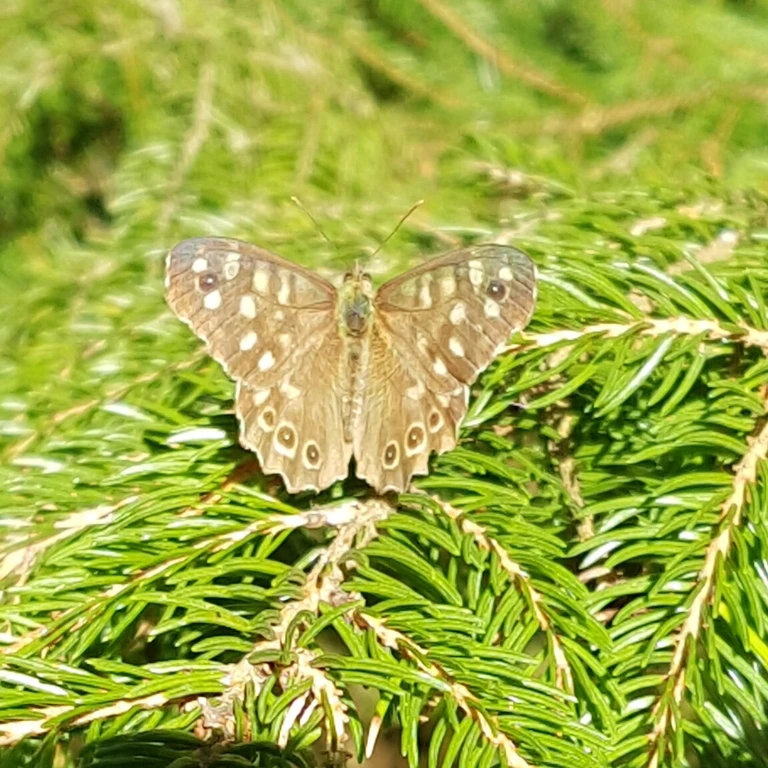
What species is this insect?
Pararge aegeria
